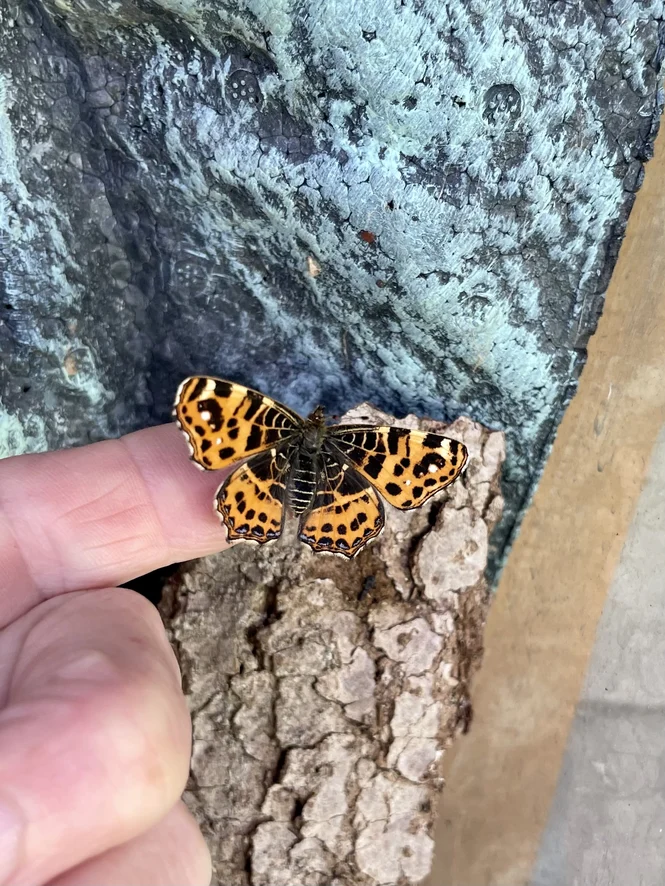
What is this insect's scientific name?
Araschnia levana
